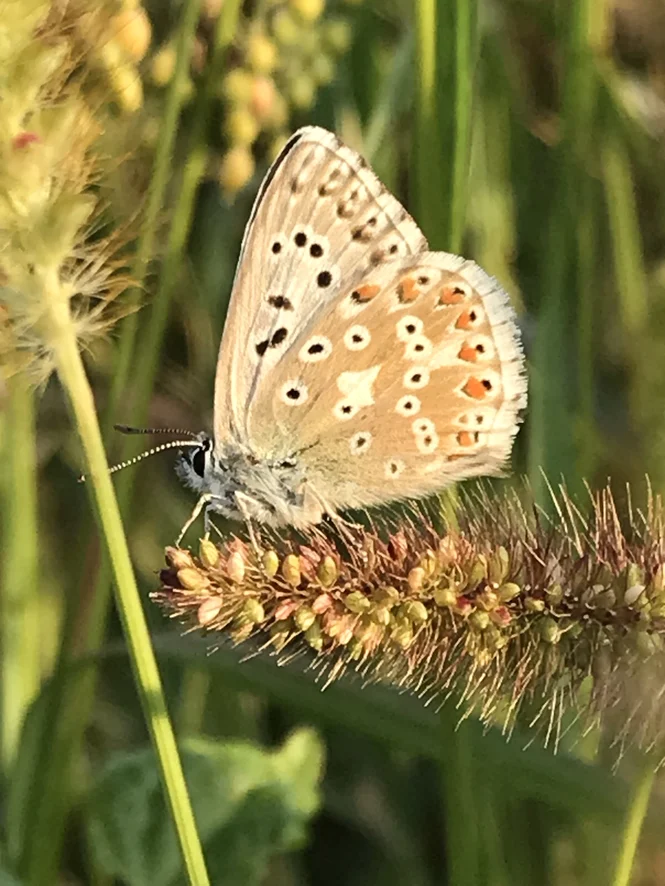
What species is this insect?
Lysandra coridon
